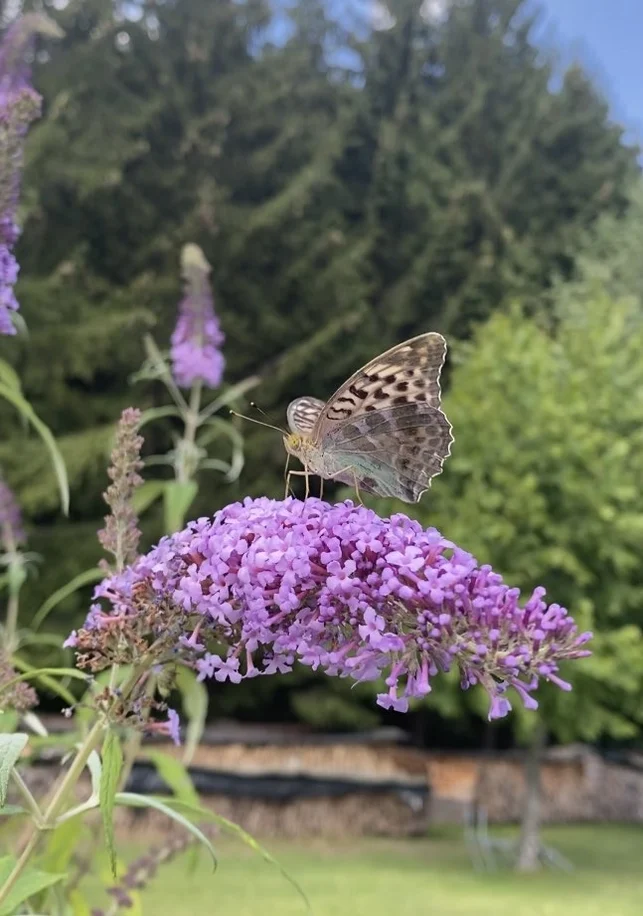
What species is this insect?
Argynnis paphia
